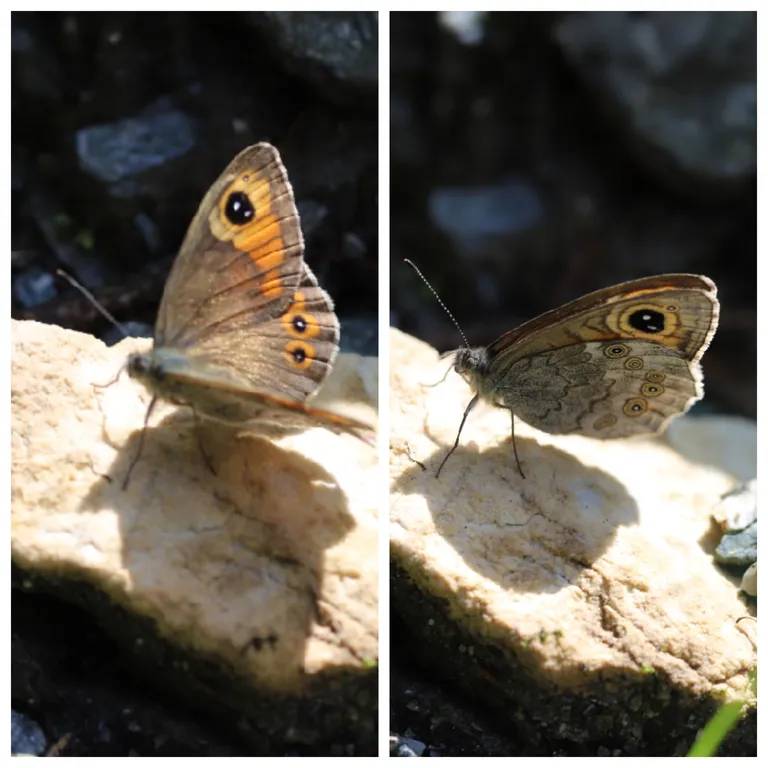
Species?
Lasiommata maera (also Pararge maera)
